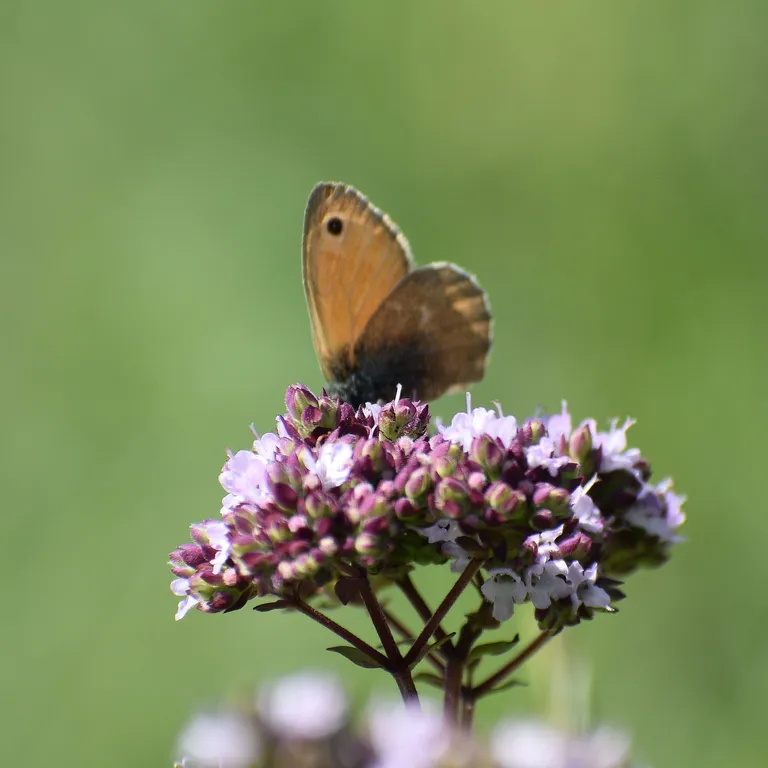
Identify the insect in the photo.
Coenonympha pamphilus
